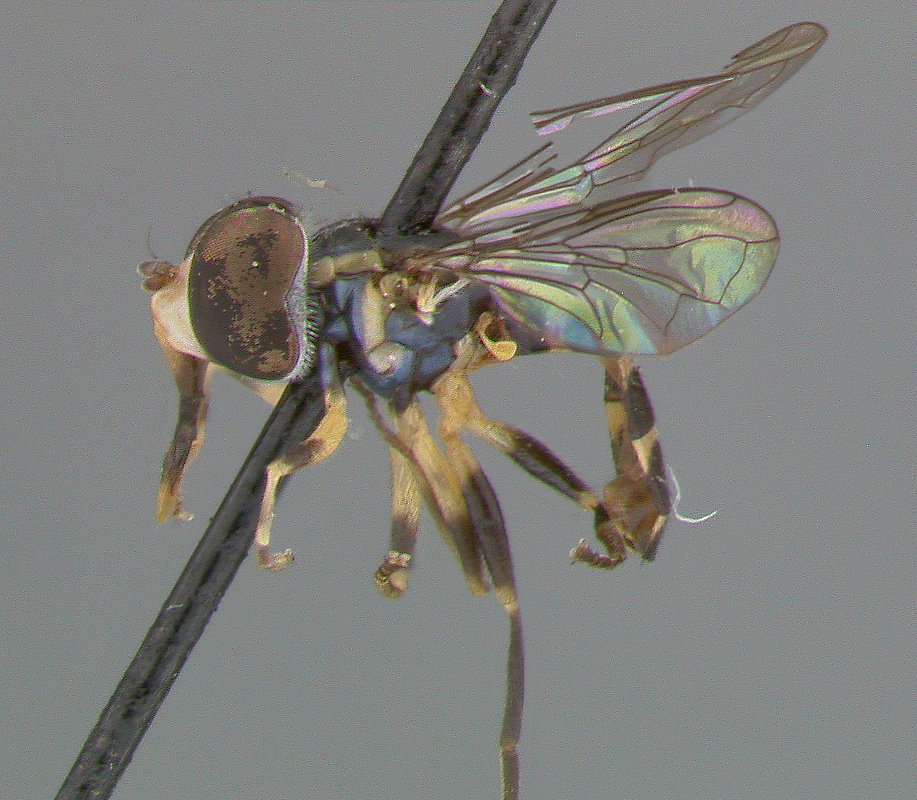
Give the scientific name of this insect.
Mesogramma luna
